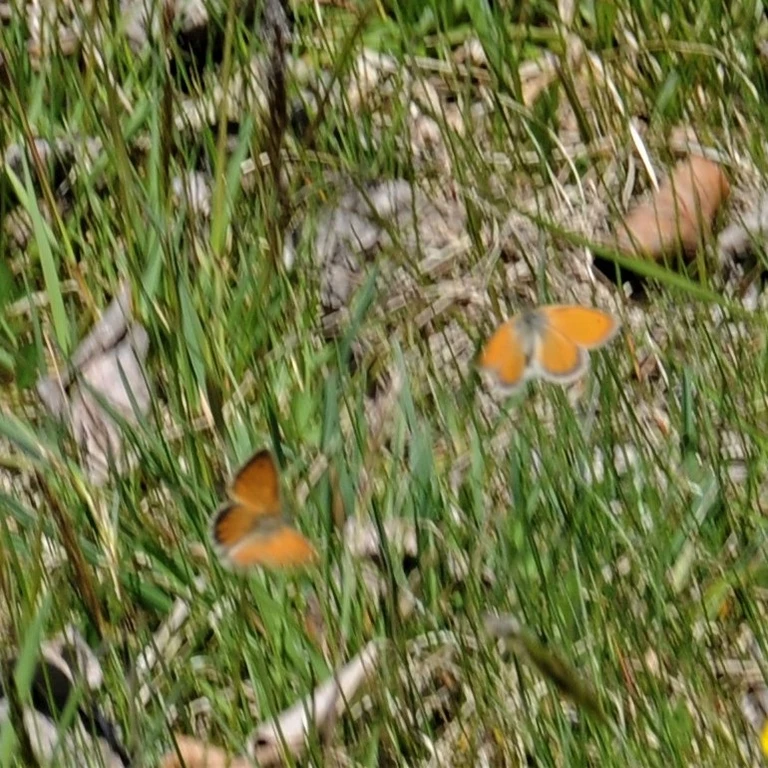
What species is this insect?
Coenonympha pamphilus
